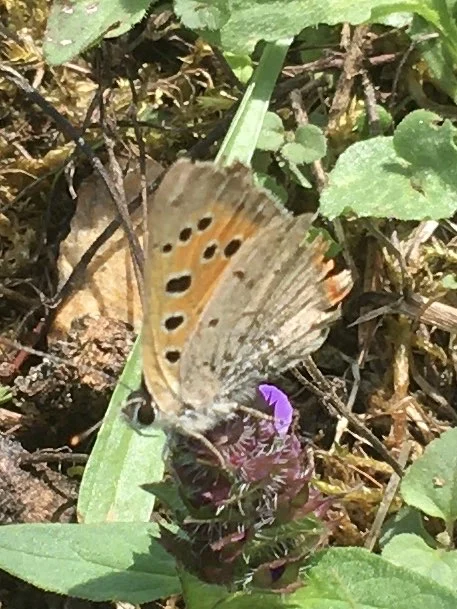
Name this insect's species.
Lycaena phlaeas
